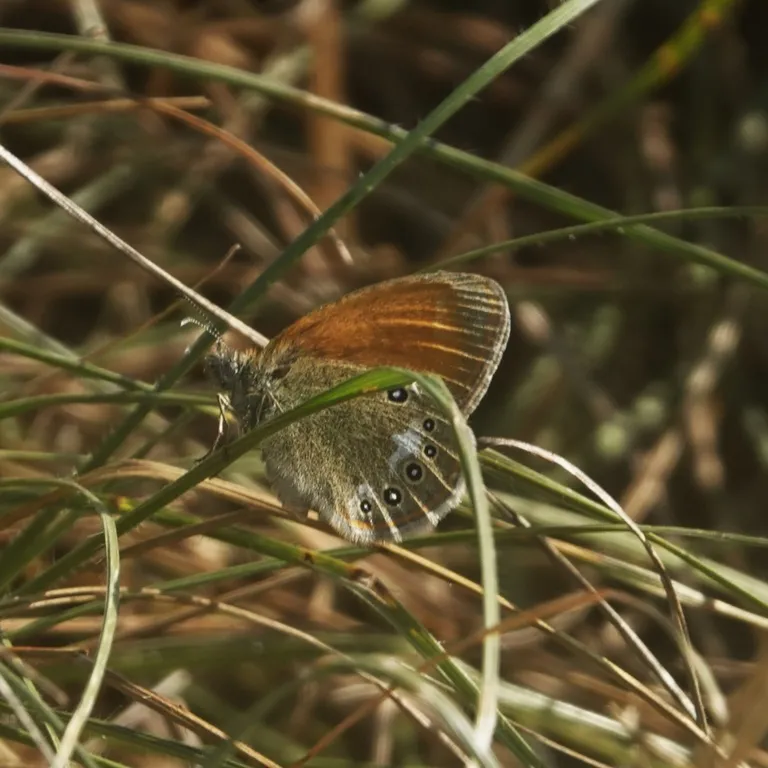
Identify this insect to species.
Coenonympha glycerion (also Coenonympha iphis)
